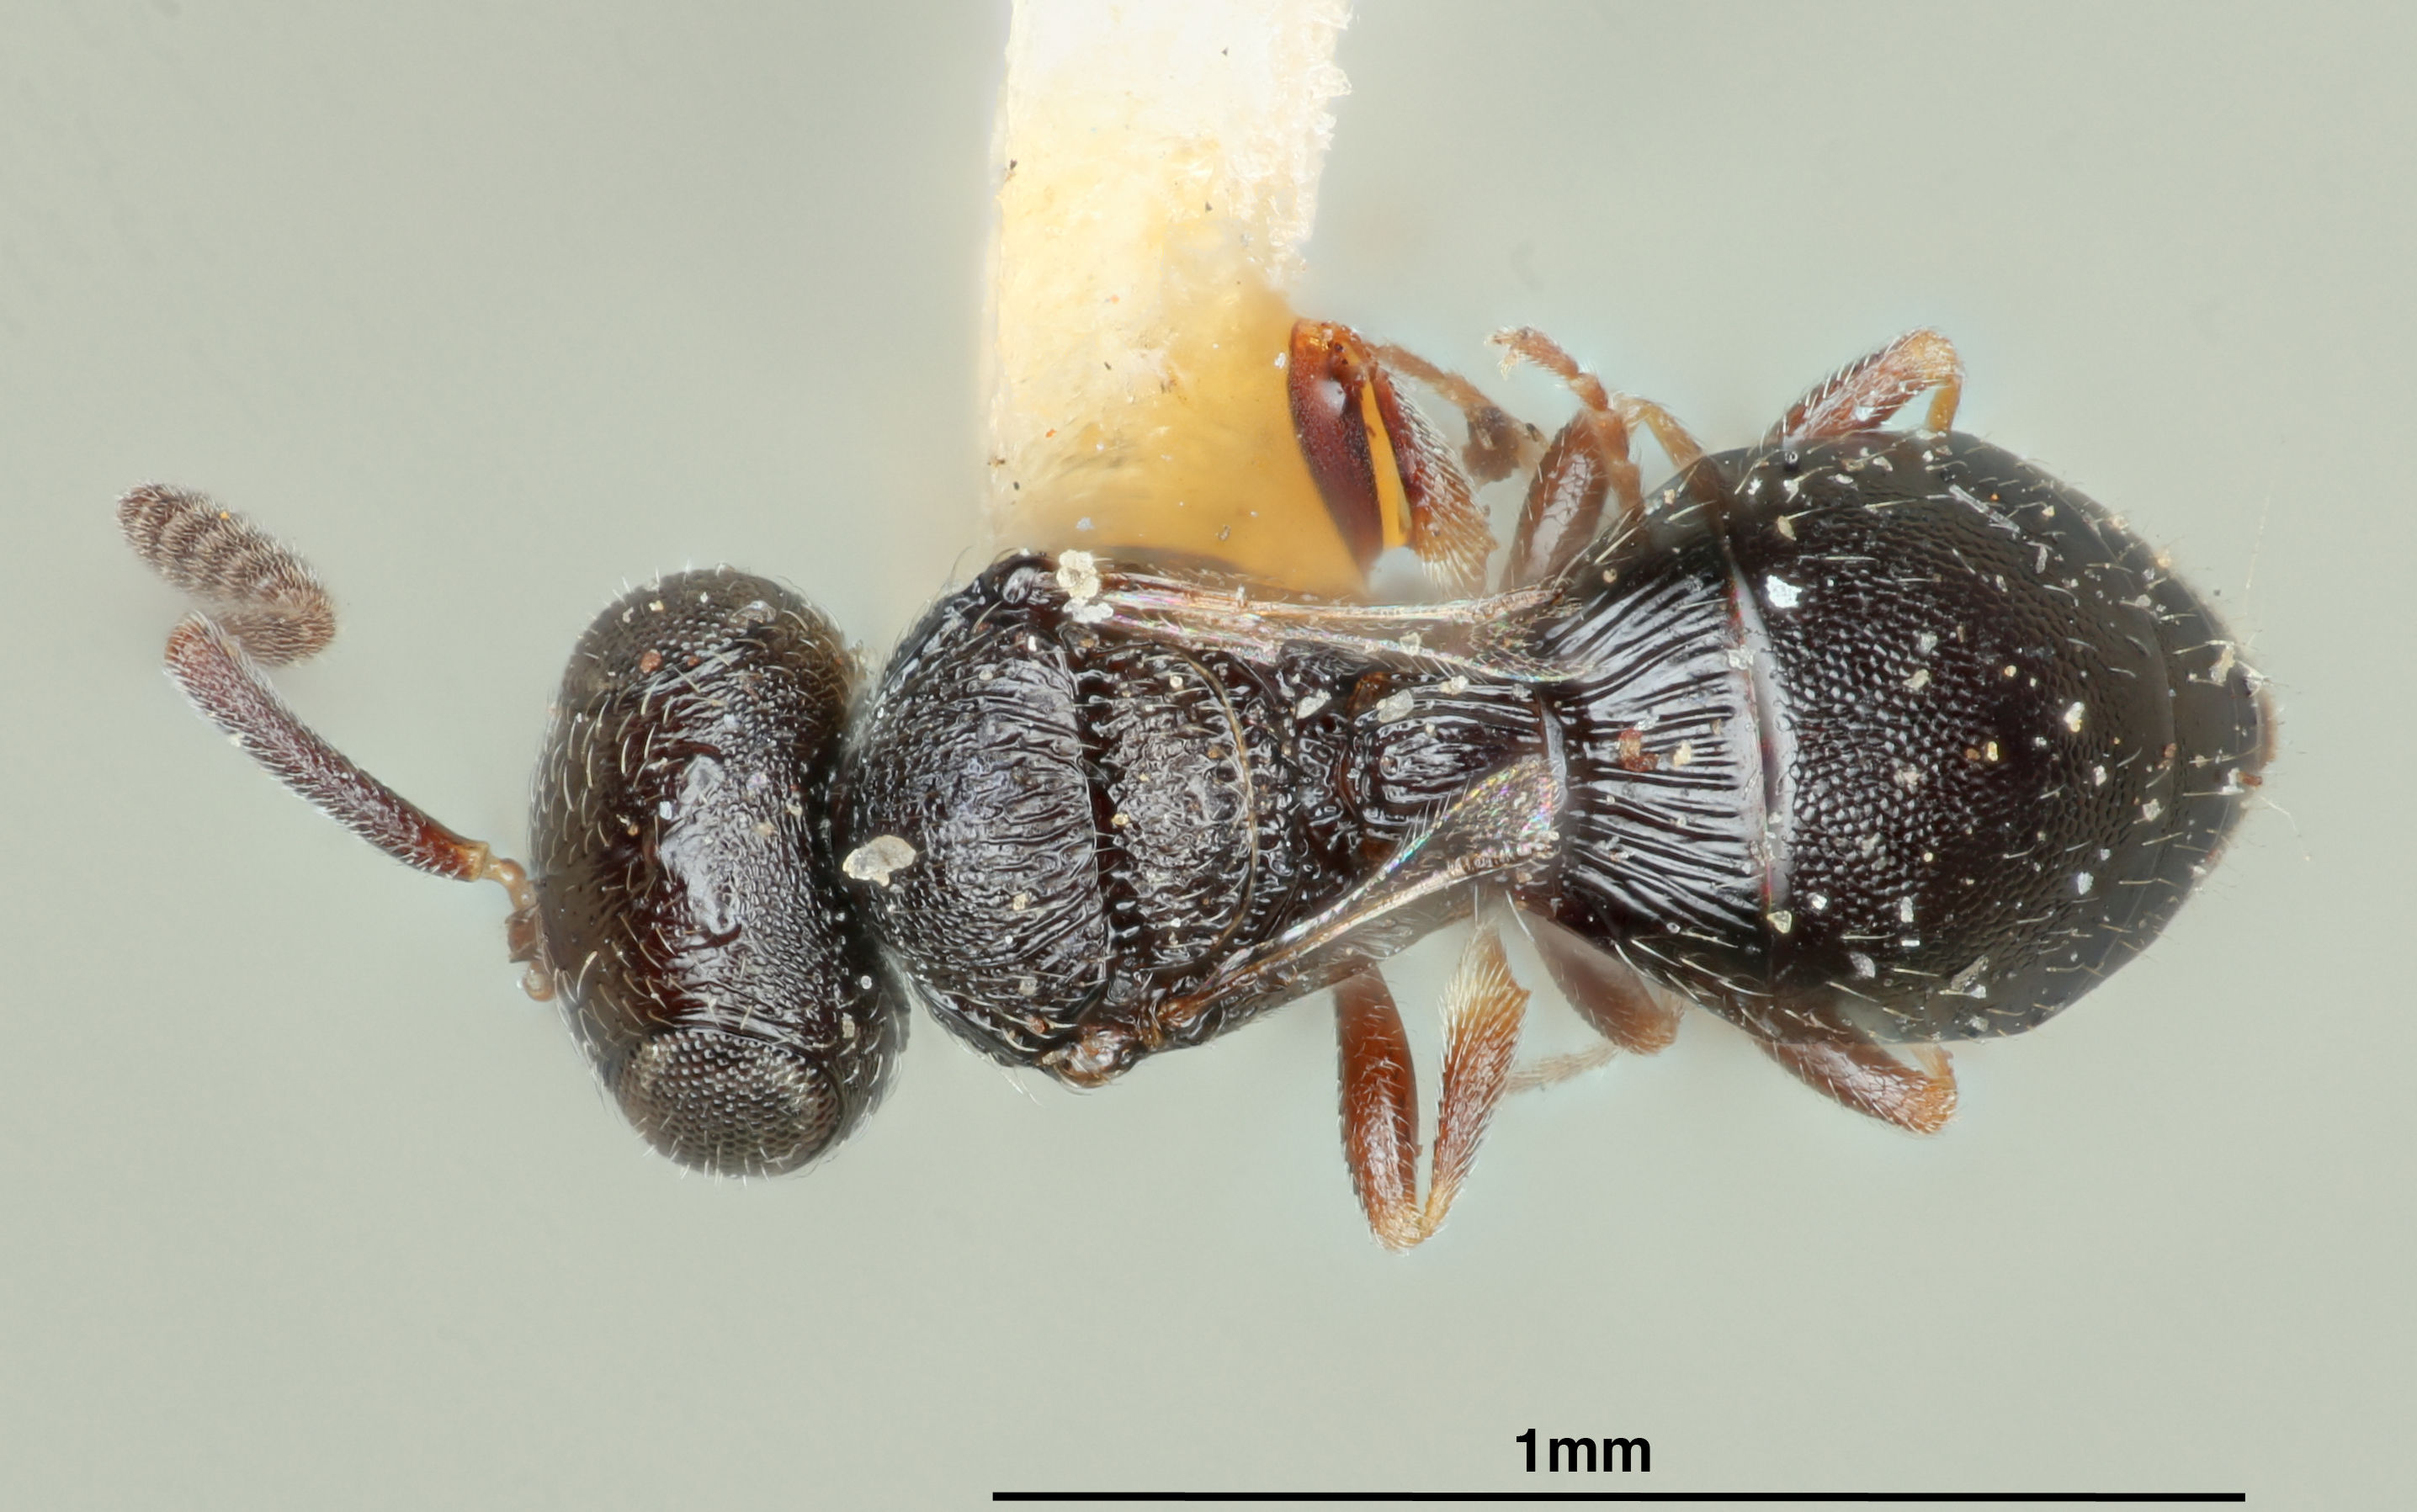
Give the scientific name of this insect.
Prosacantha utahensis
